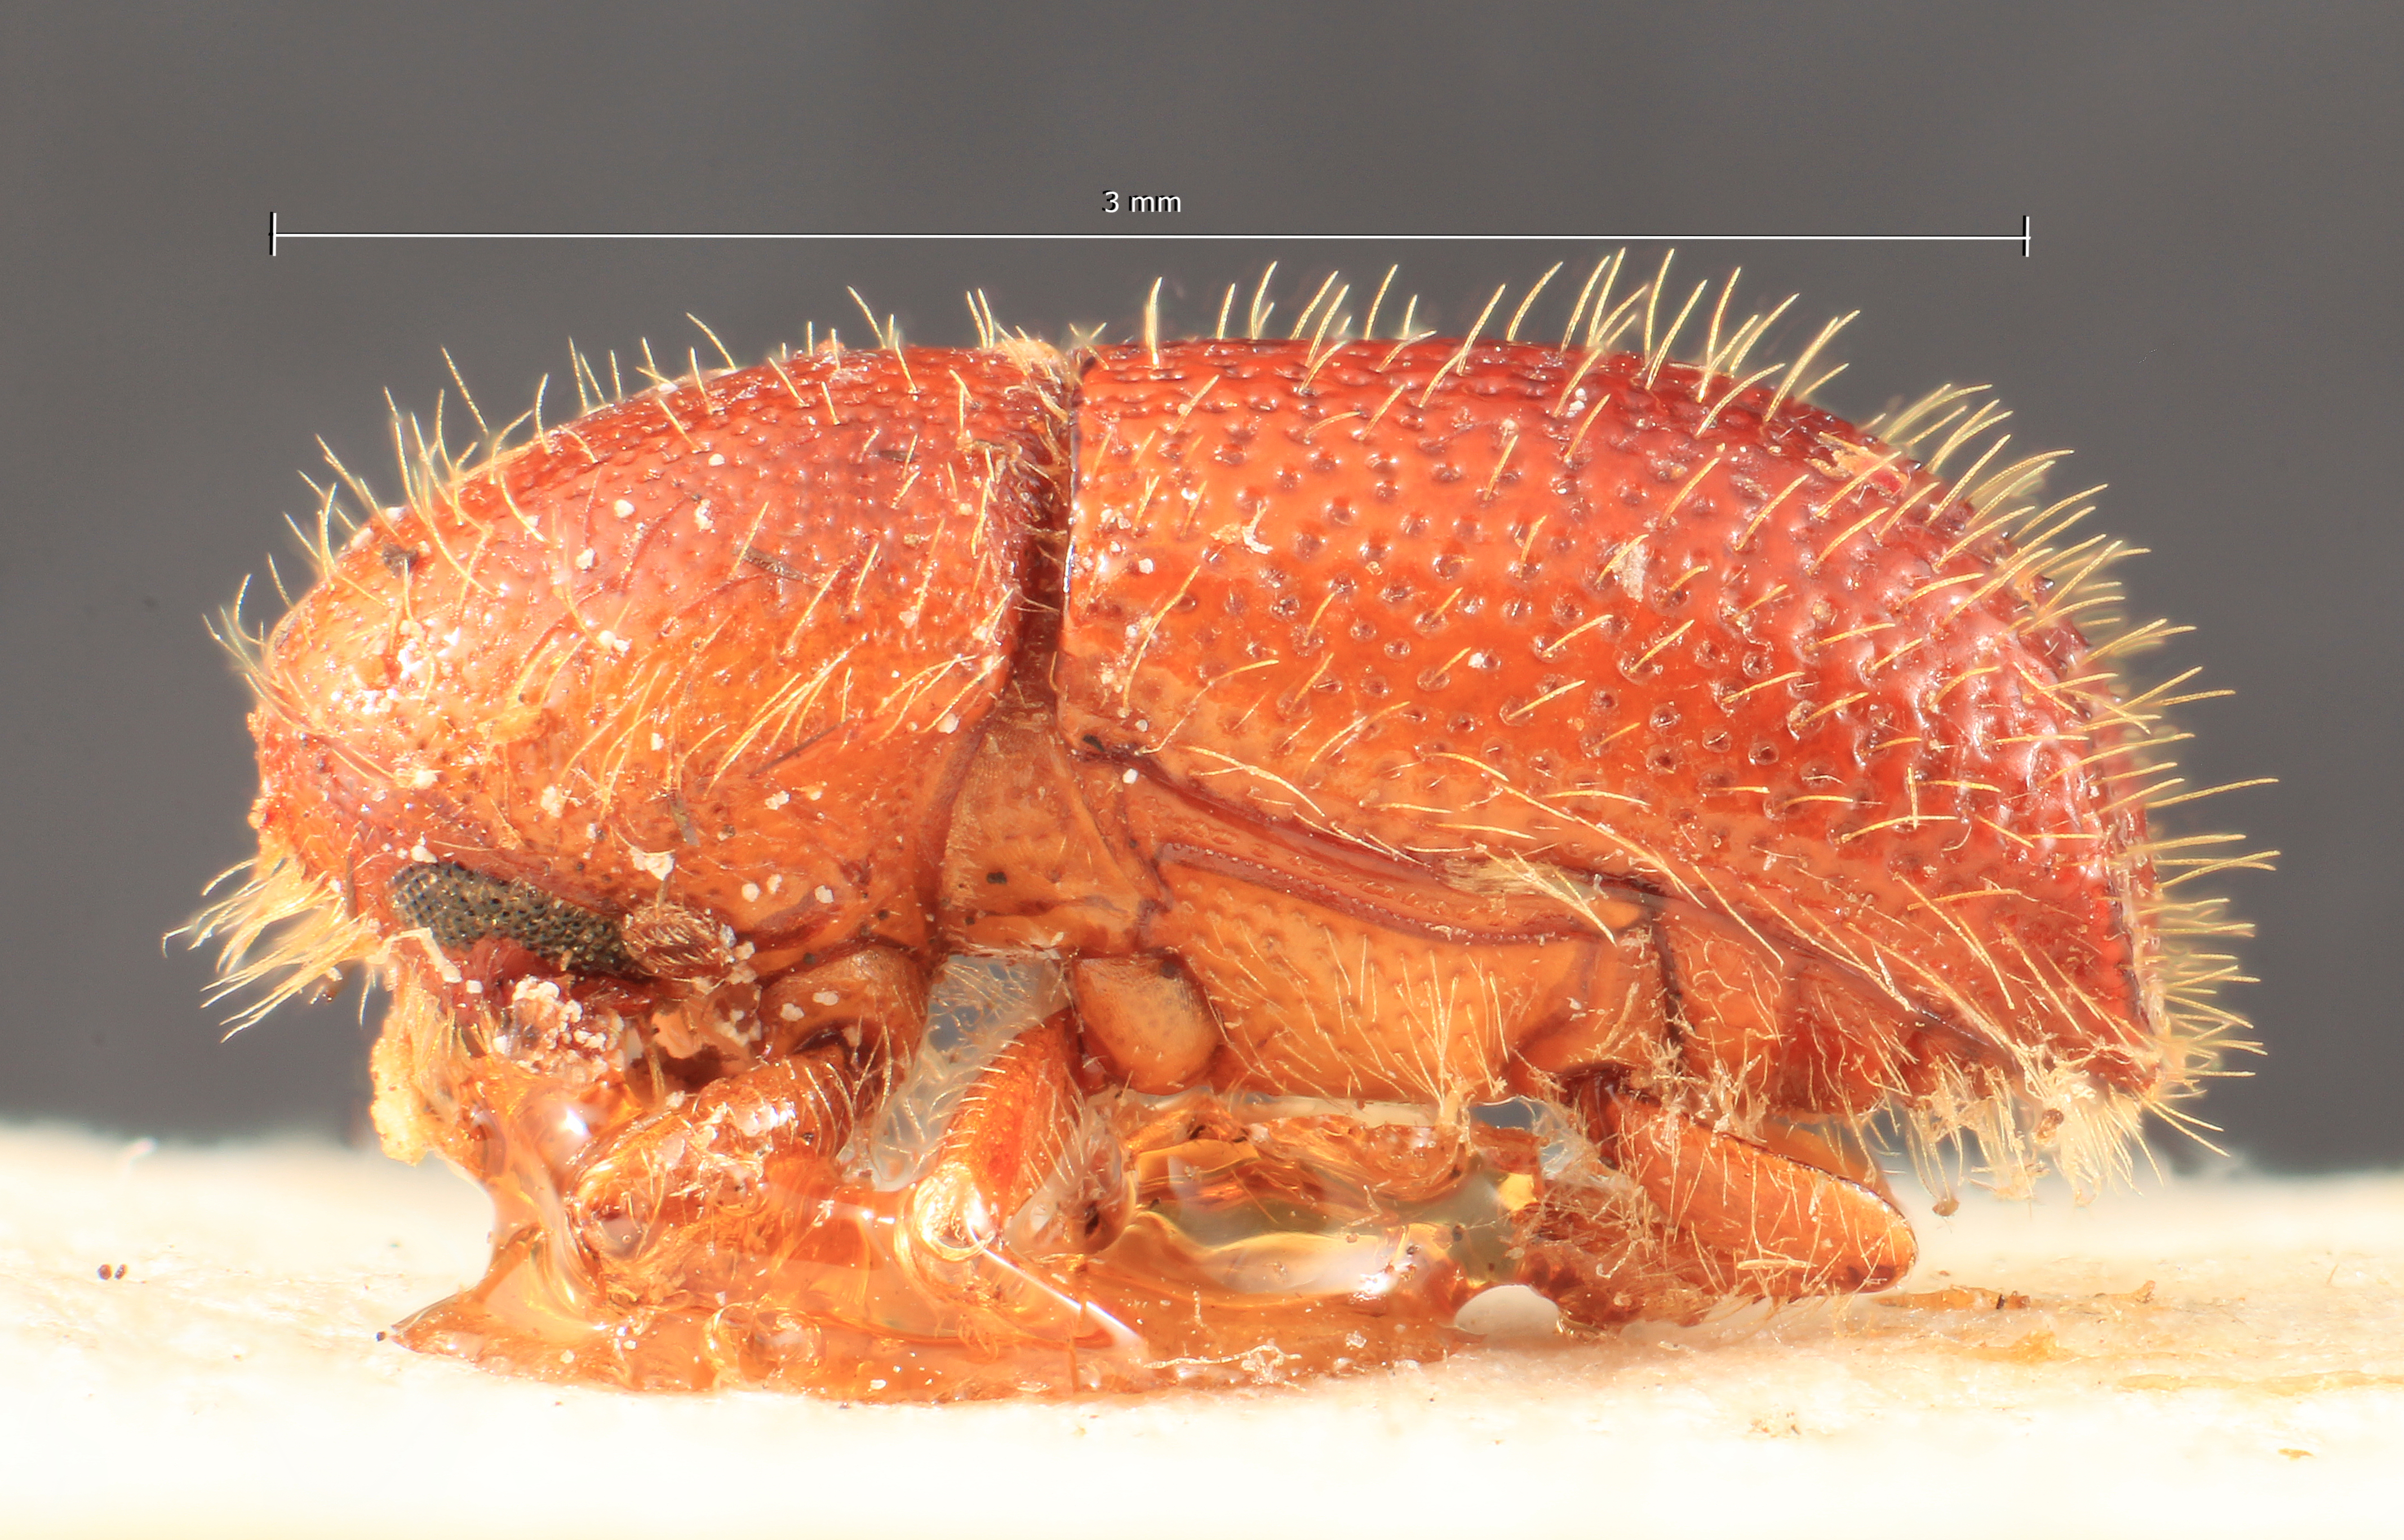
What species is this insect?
Dryocoetes aethiopicus
